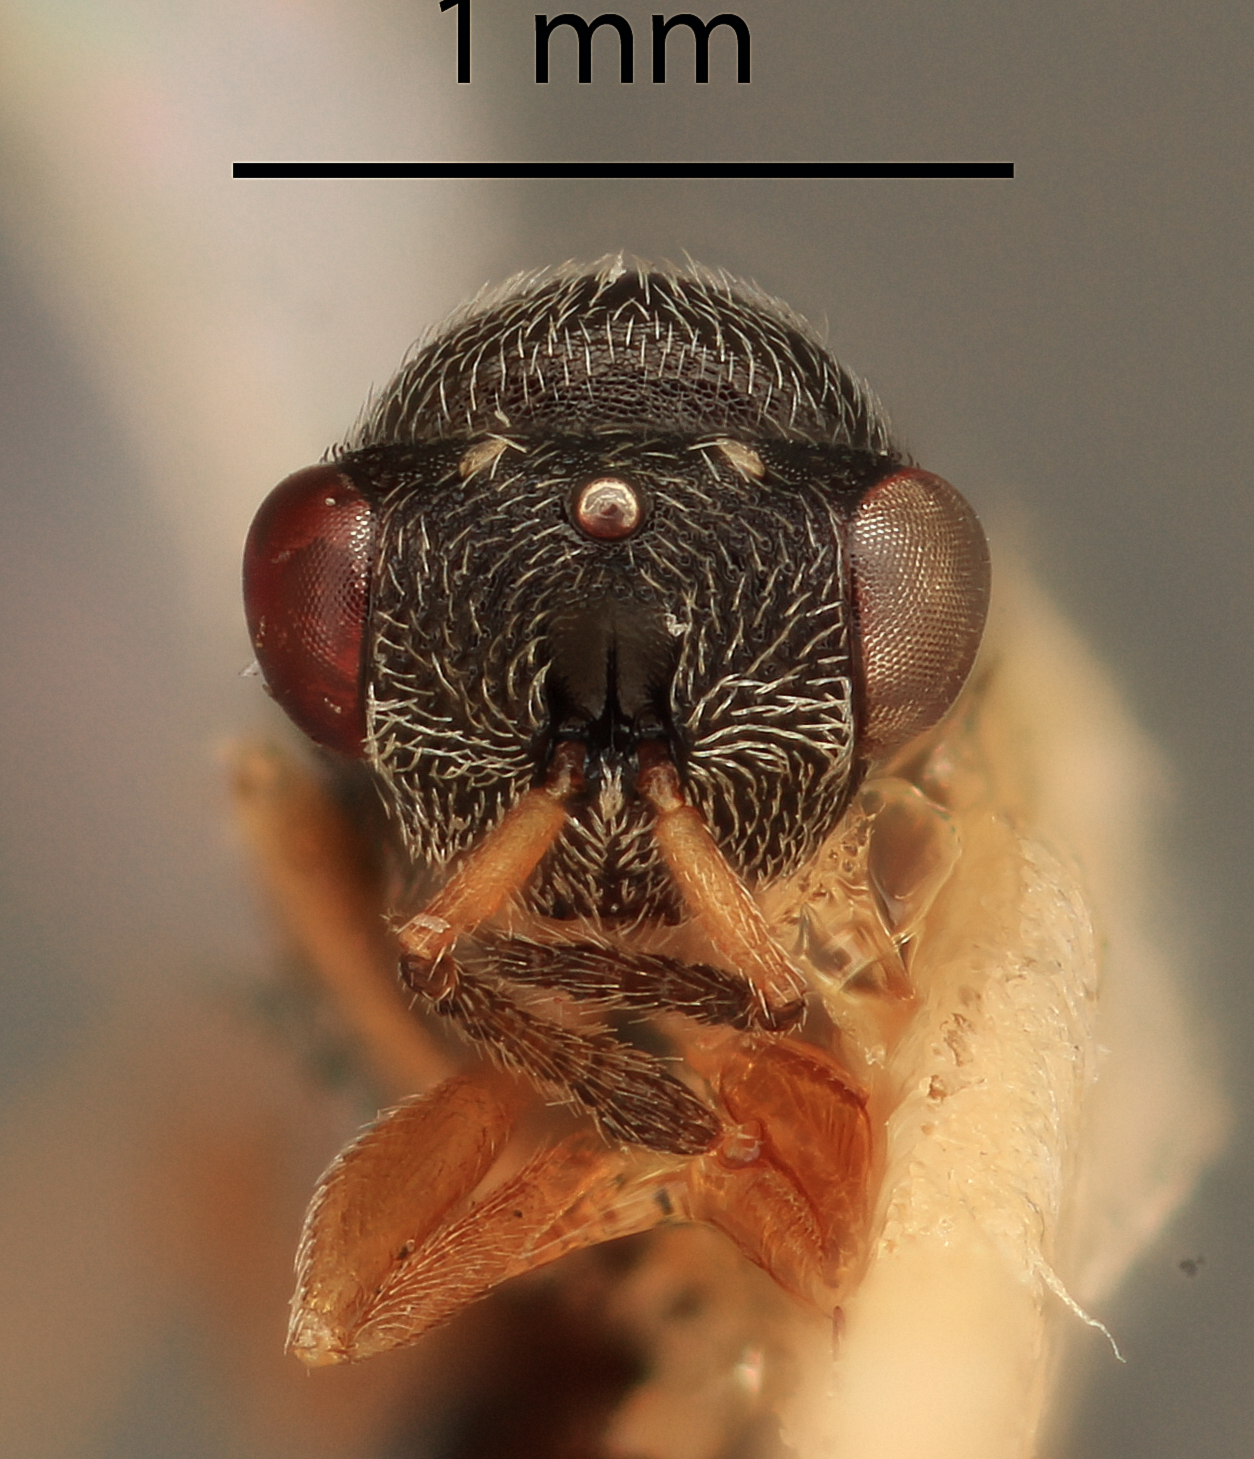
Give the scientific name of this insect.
Eurytomocharis sporoboli
